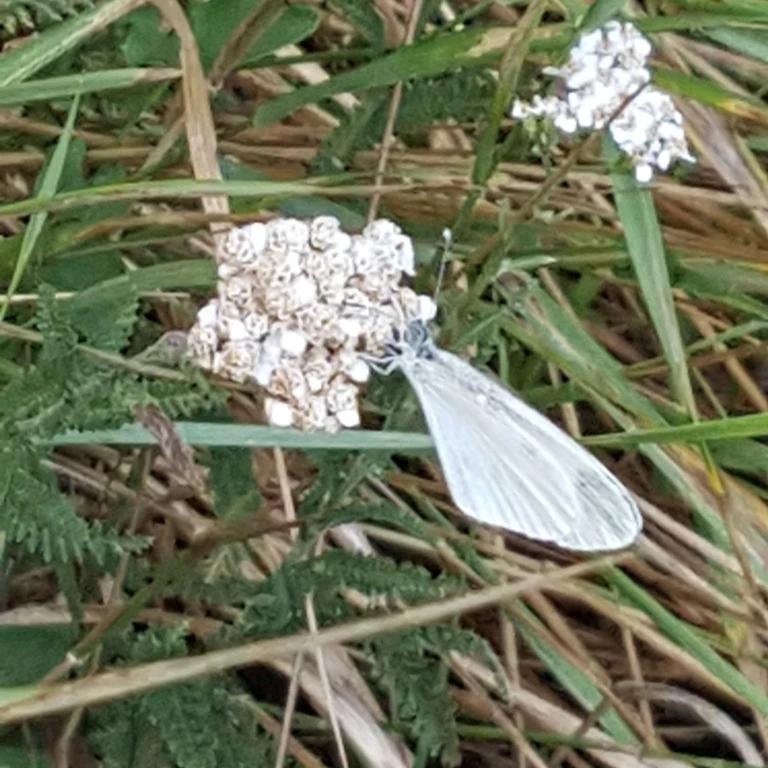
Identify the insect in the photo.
Leptidea sinapis/juvernica
